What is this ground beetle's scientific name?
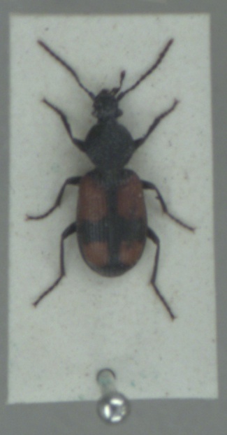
Panagaeus bipustulatus
